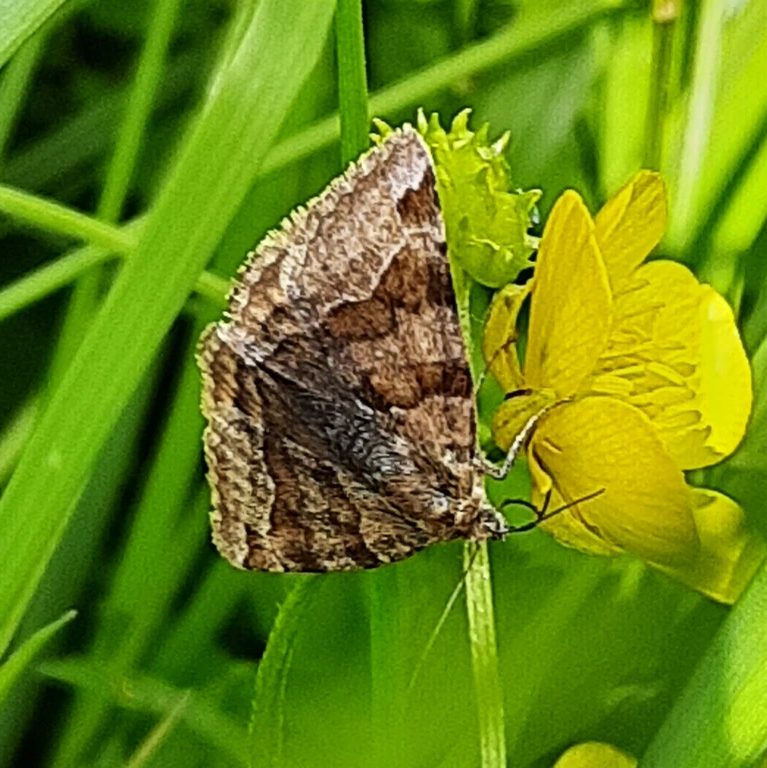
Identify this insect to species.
Euclidia glyphica
